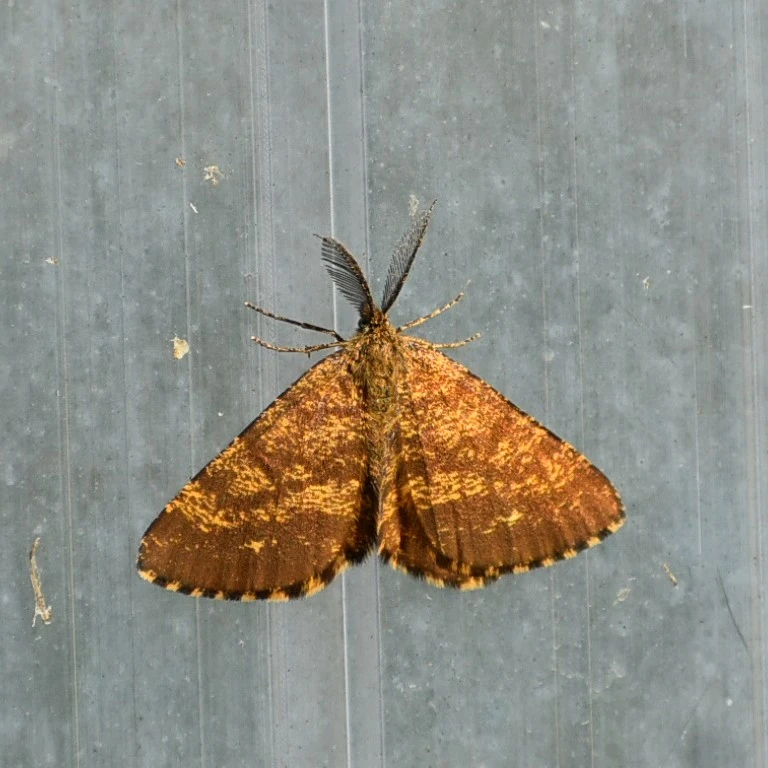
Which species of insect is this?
Ematurga atomaria
